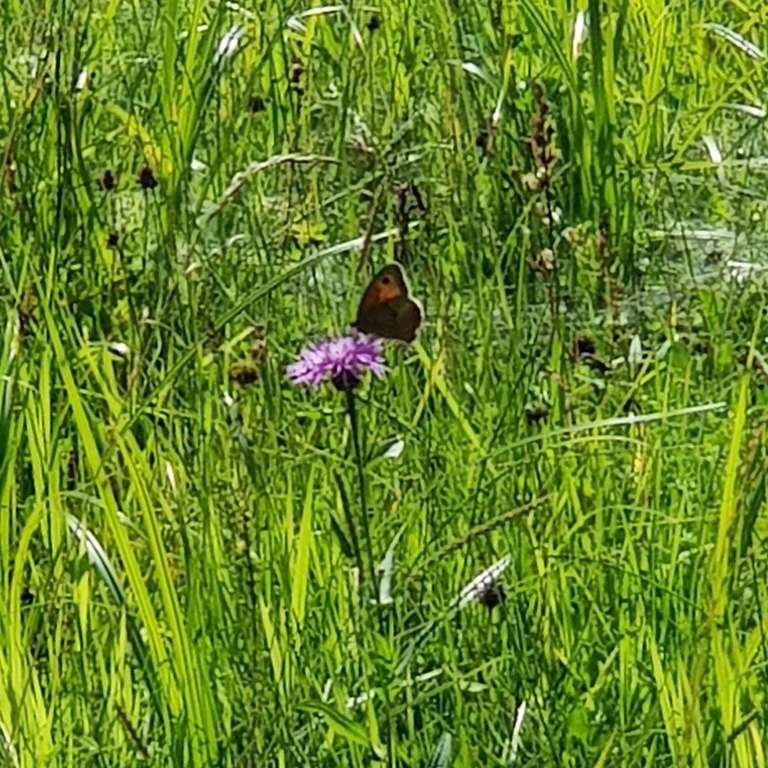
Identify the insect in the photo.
Maniola jurtina
